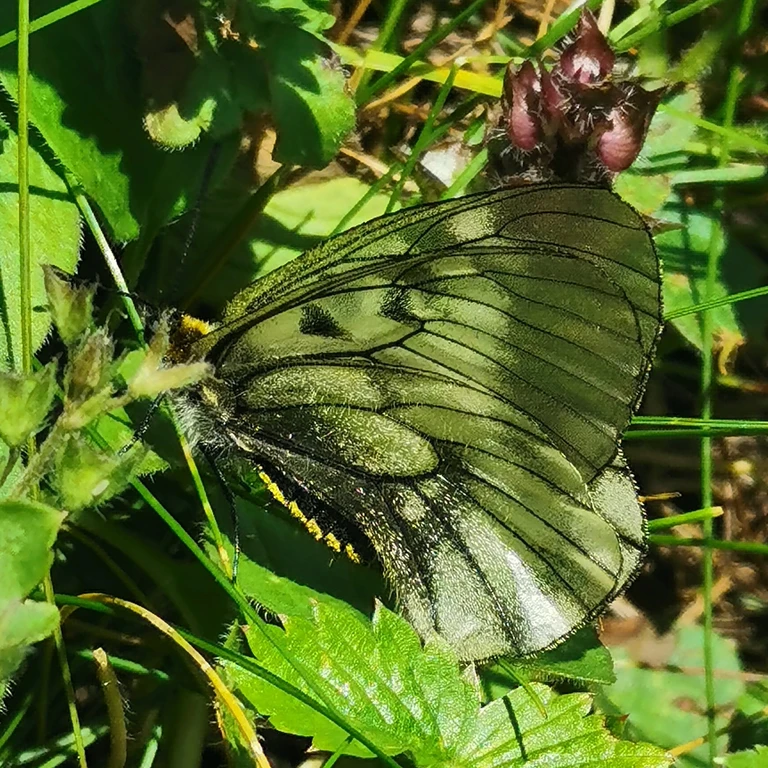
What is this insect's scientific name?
Parnassius mnemosyne
